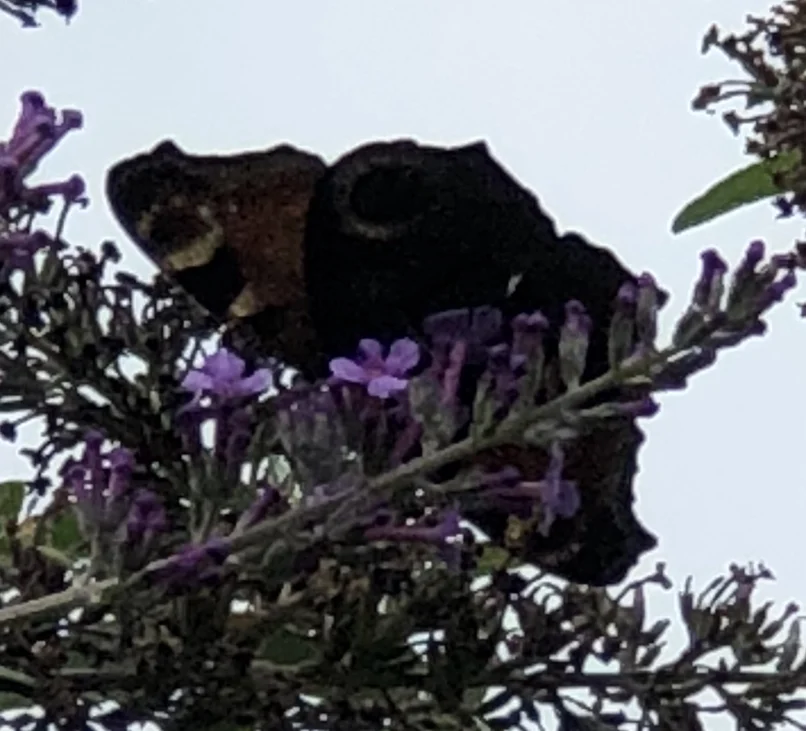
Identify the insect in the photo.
Aglais io
